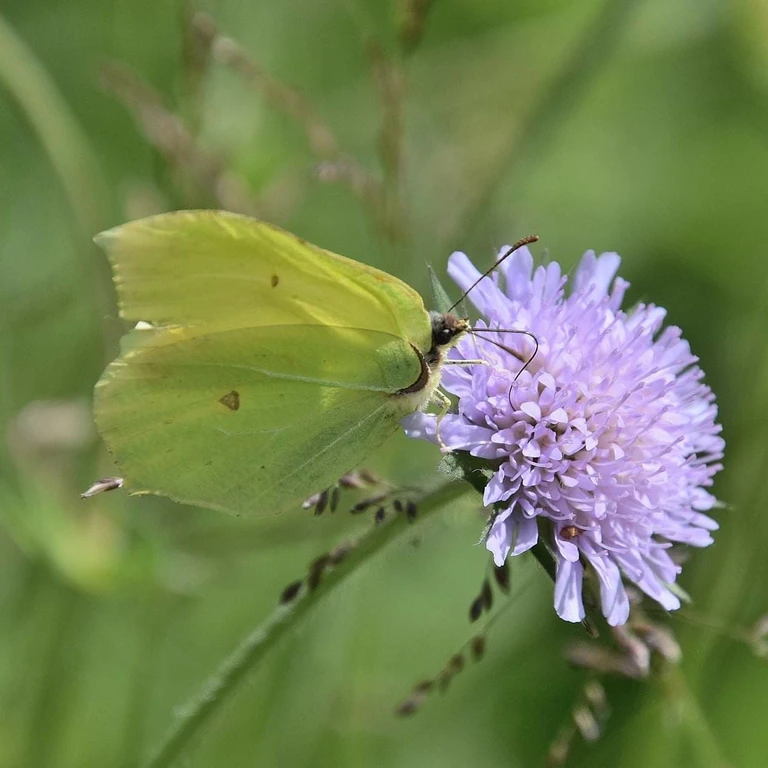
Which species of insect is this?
Gonepteryx rhamni
